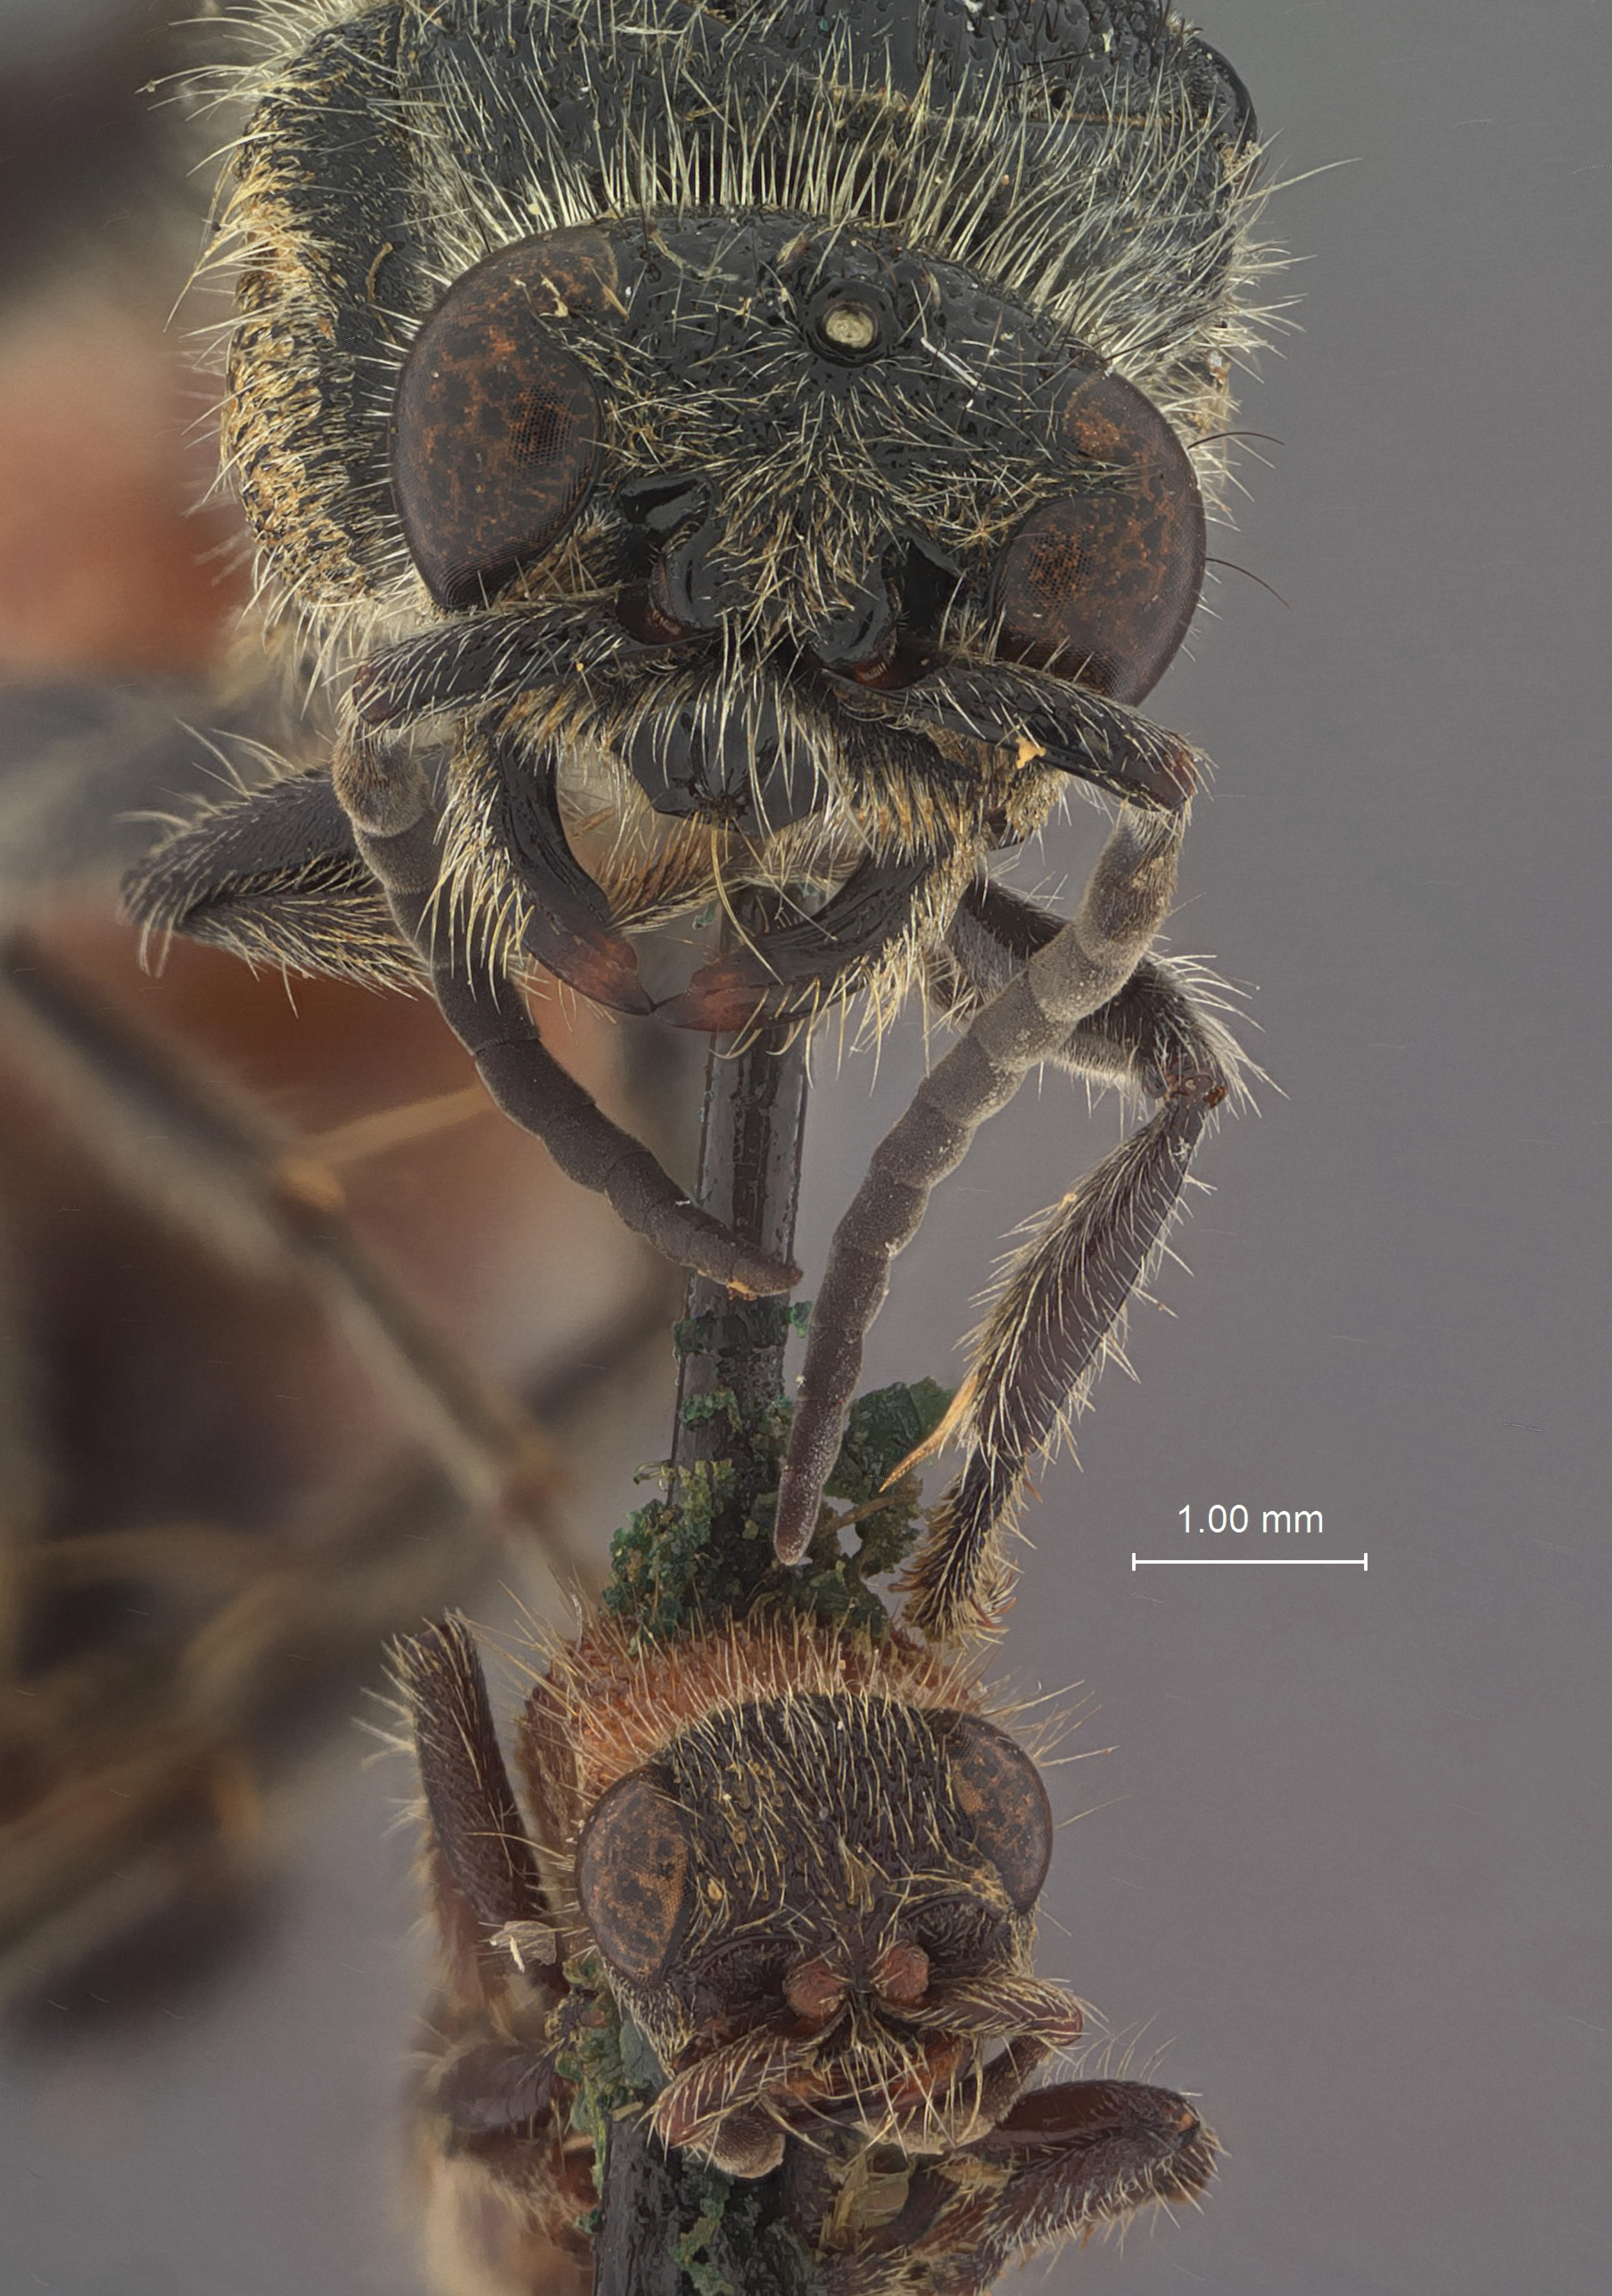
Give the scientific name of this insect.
Timulla minor
